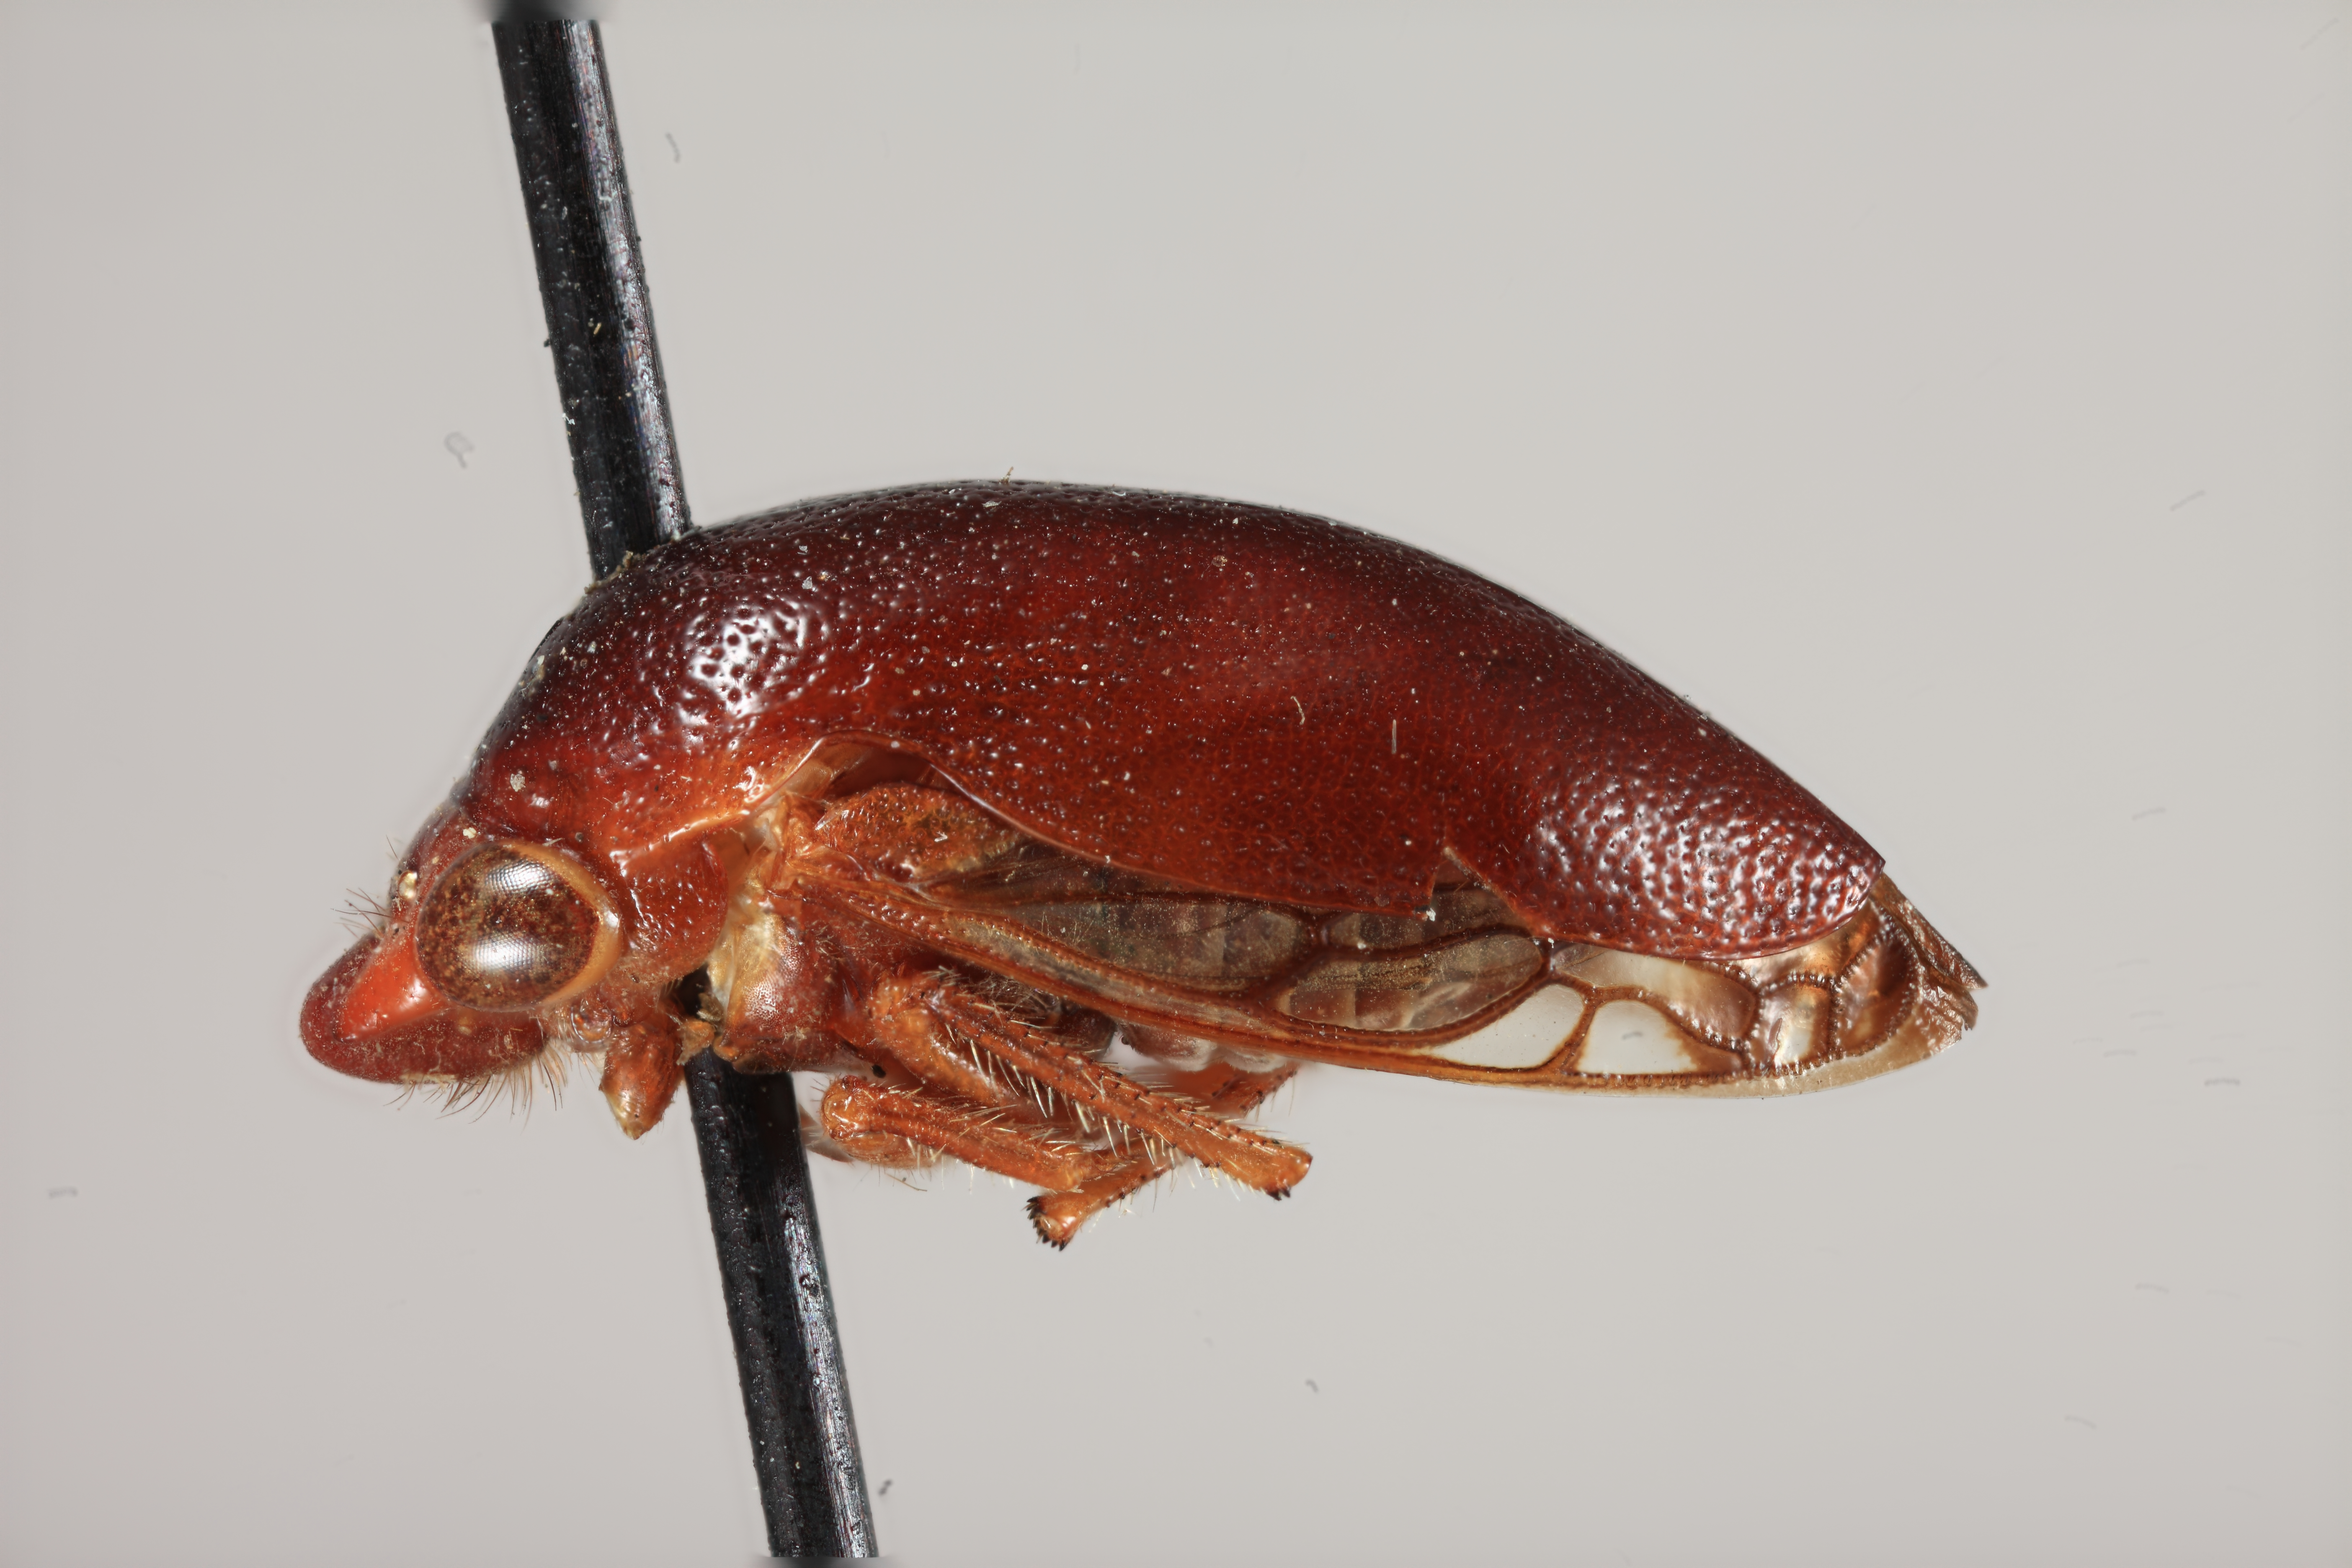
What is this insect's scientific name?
Boethoos nitida
